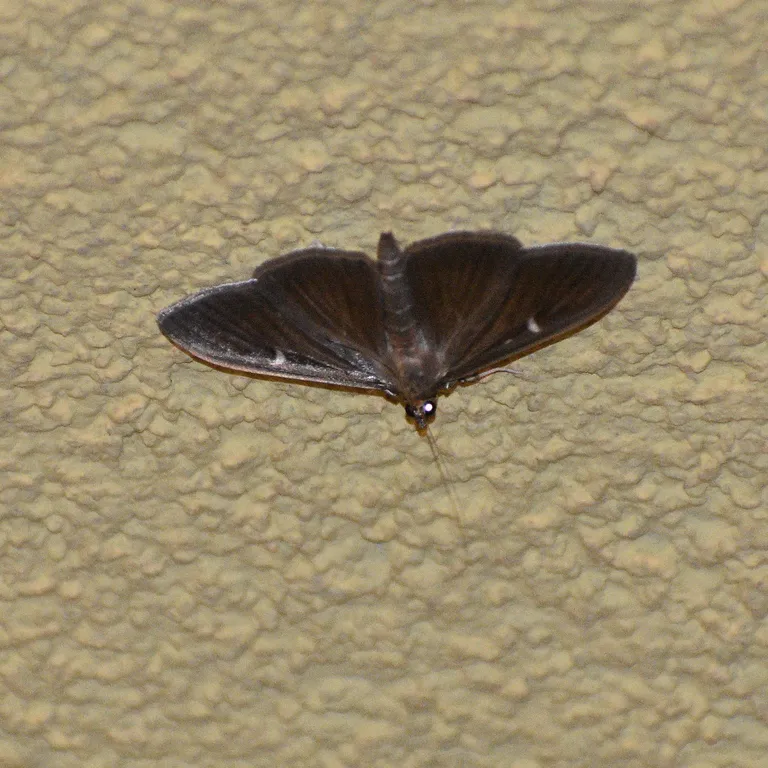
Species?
Cydalima perspectalis
